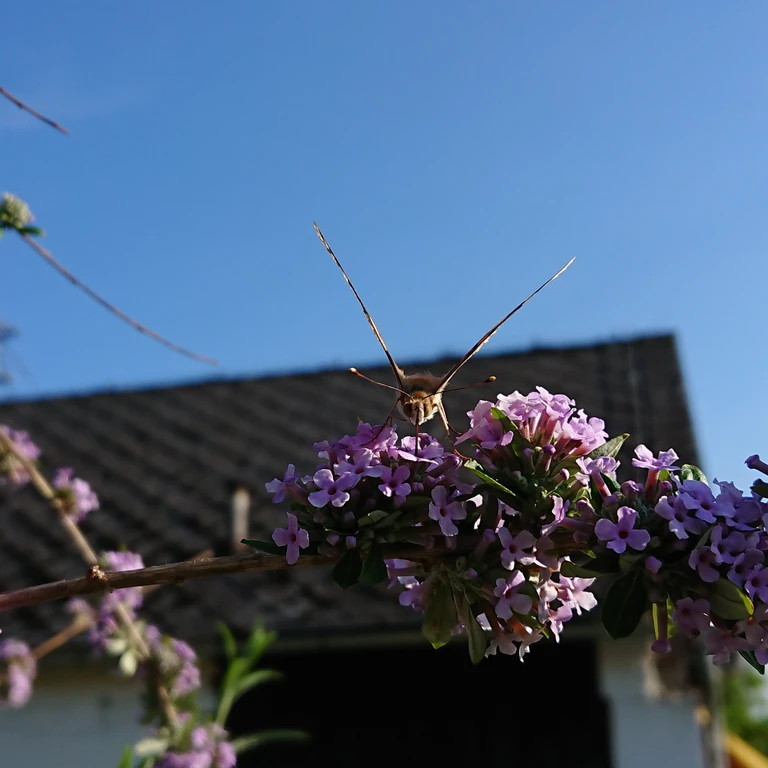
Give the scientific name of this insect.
Vanessa cardui
